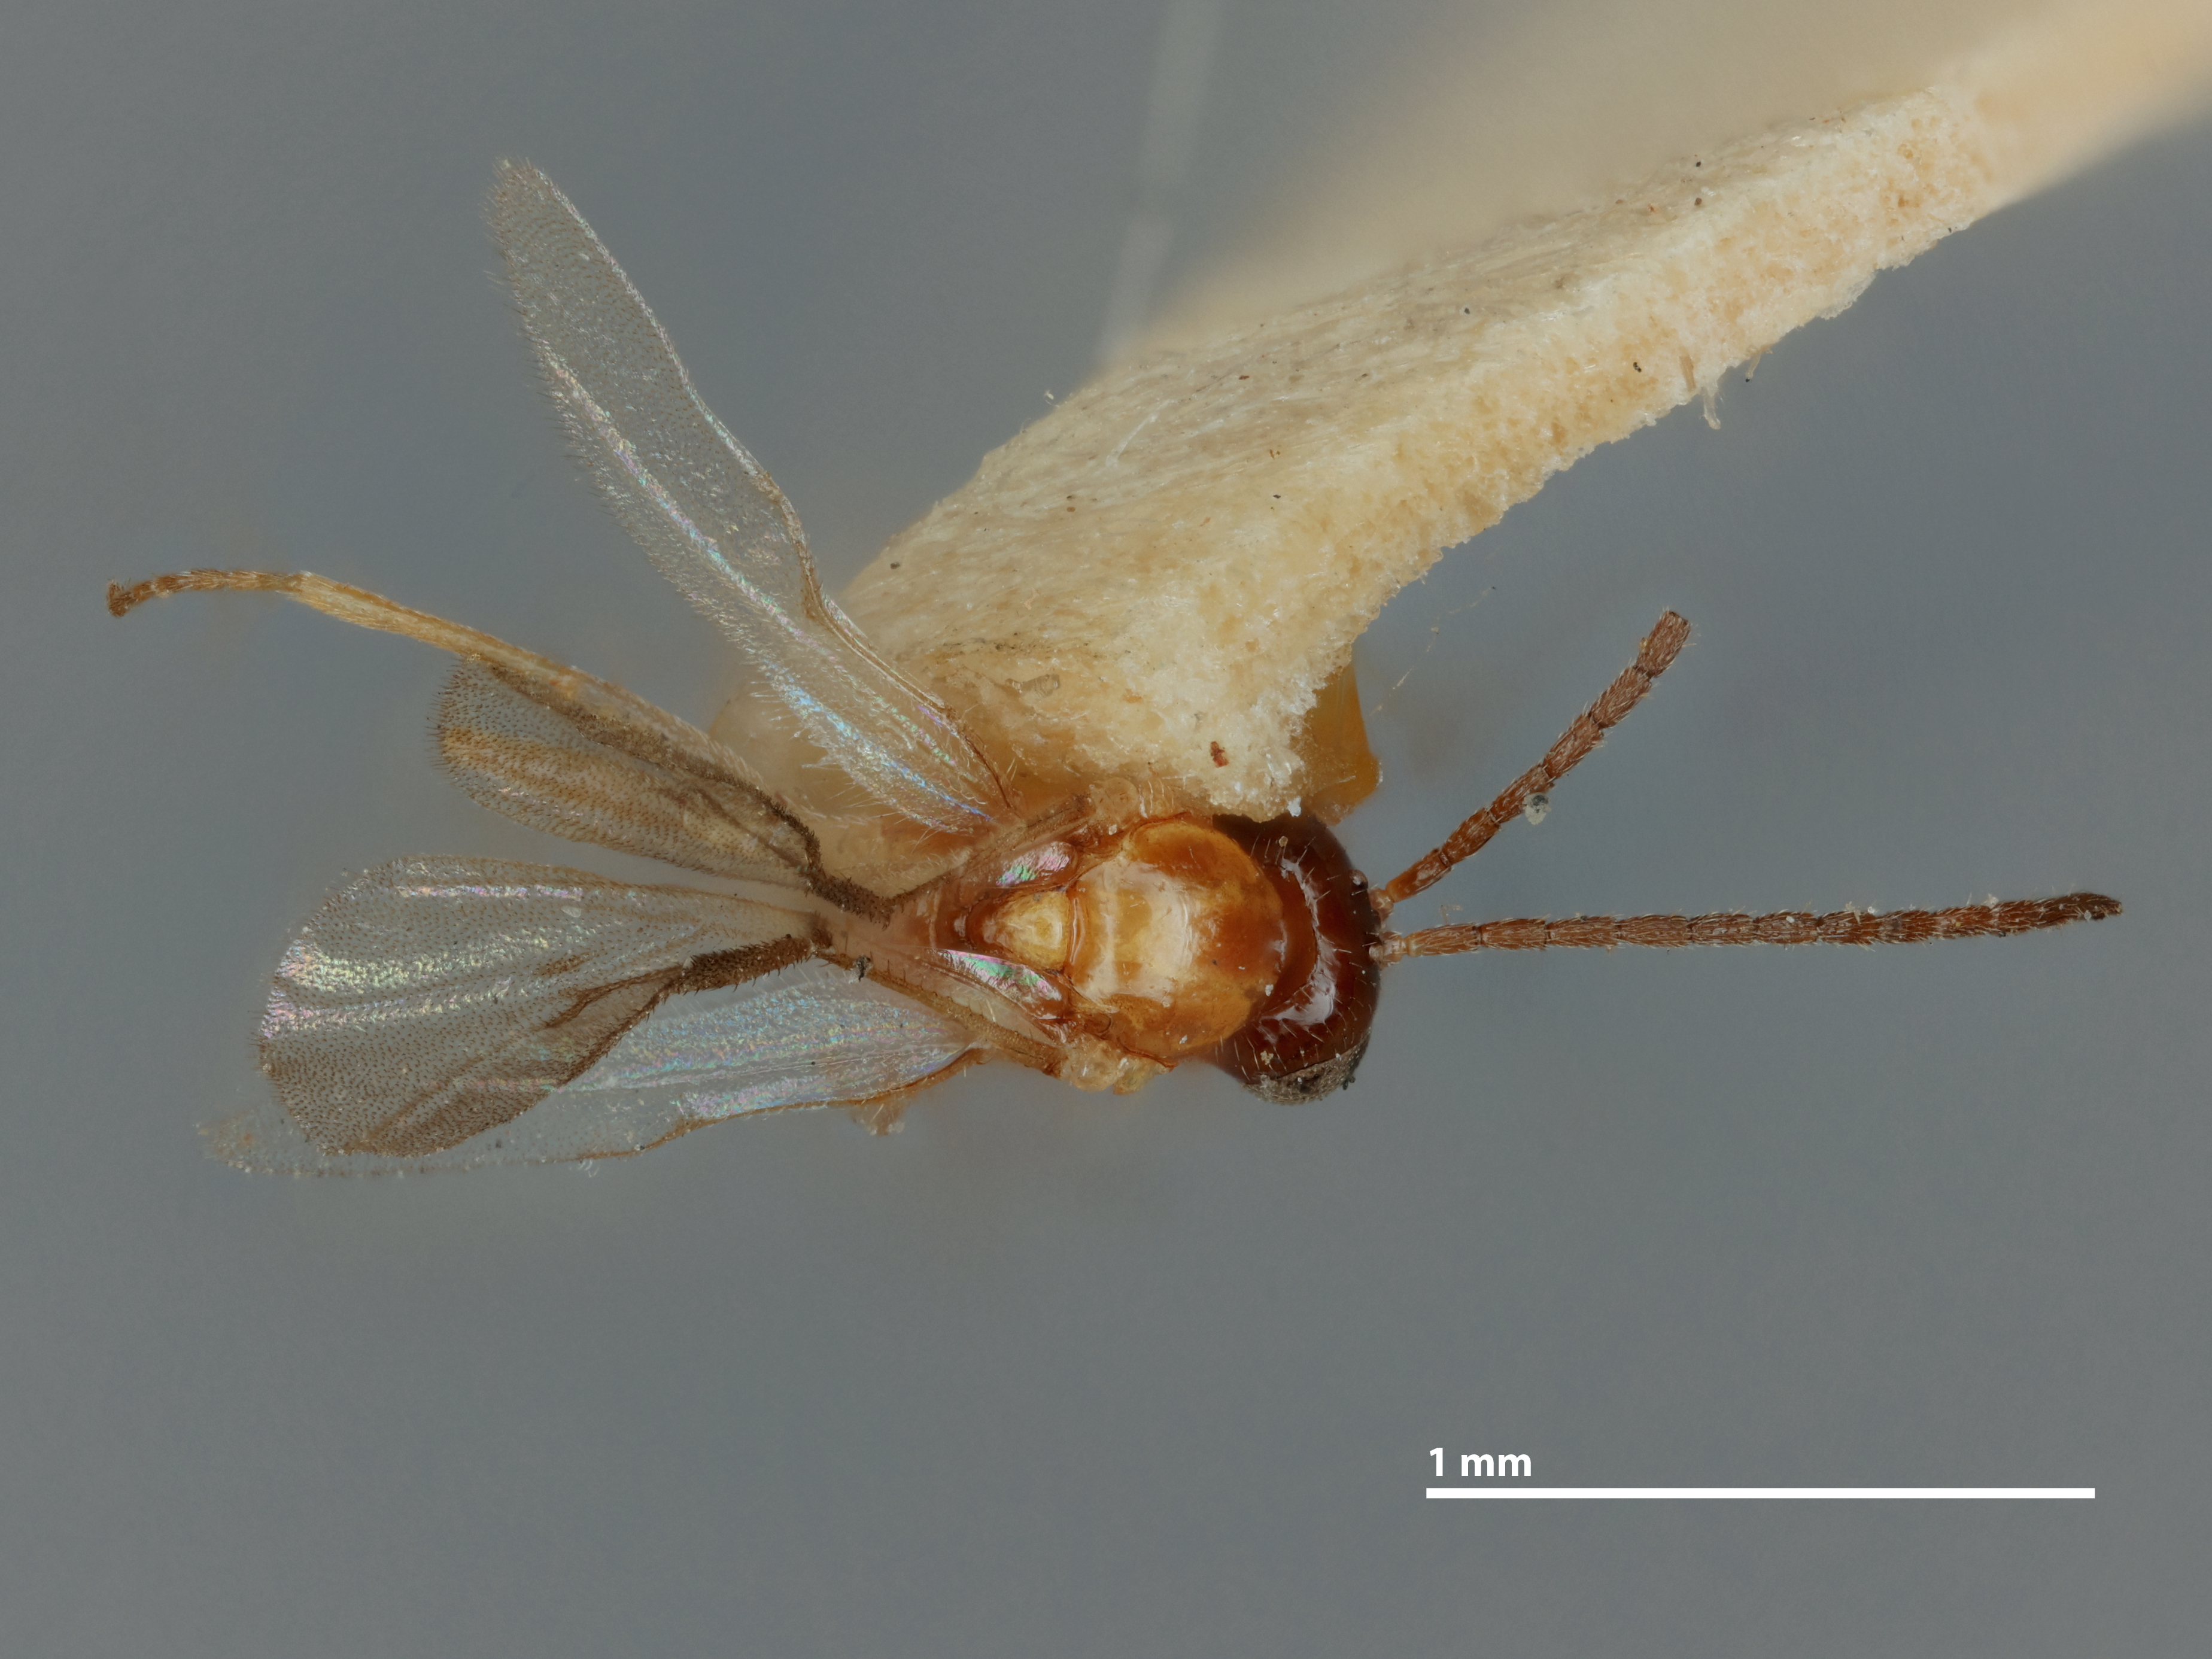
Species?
Lysiphlebus flavidus
